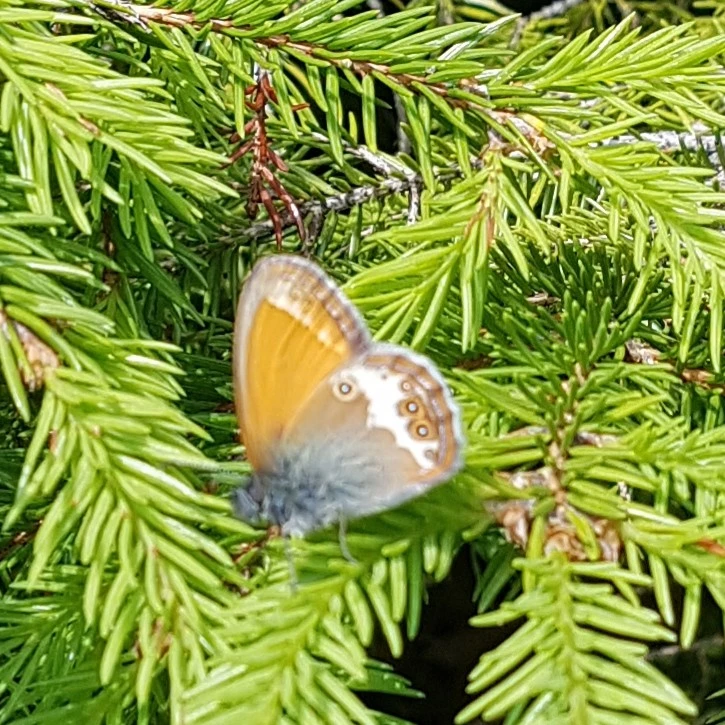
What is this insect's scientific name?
Coenonympha arcania
